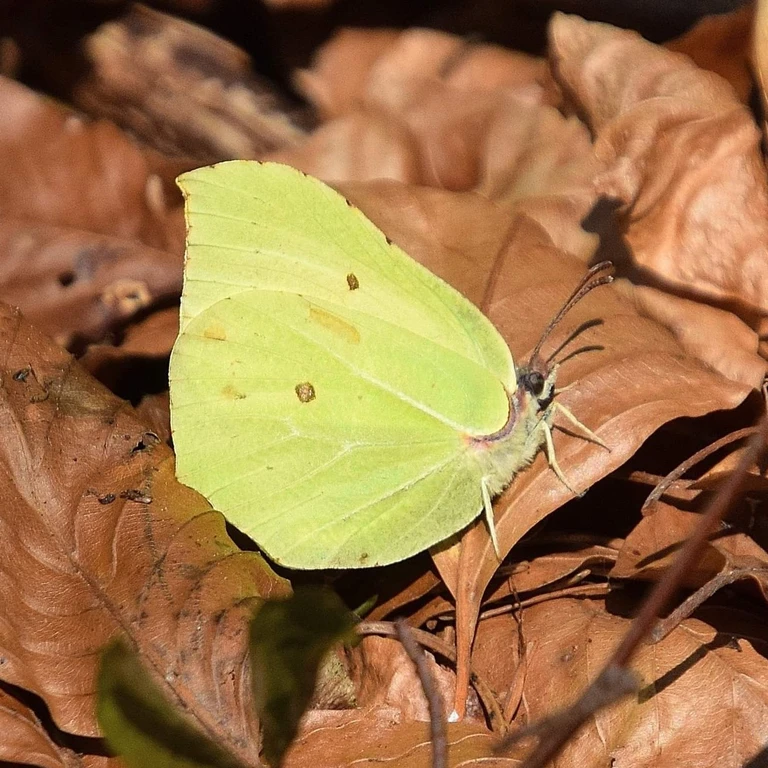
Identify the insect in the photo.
Gonepteryx rhamni
